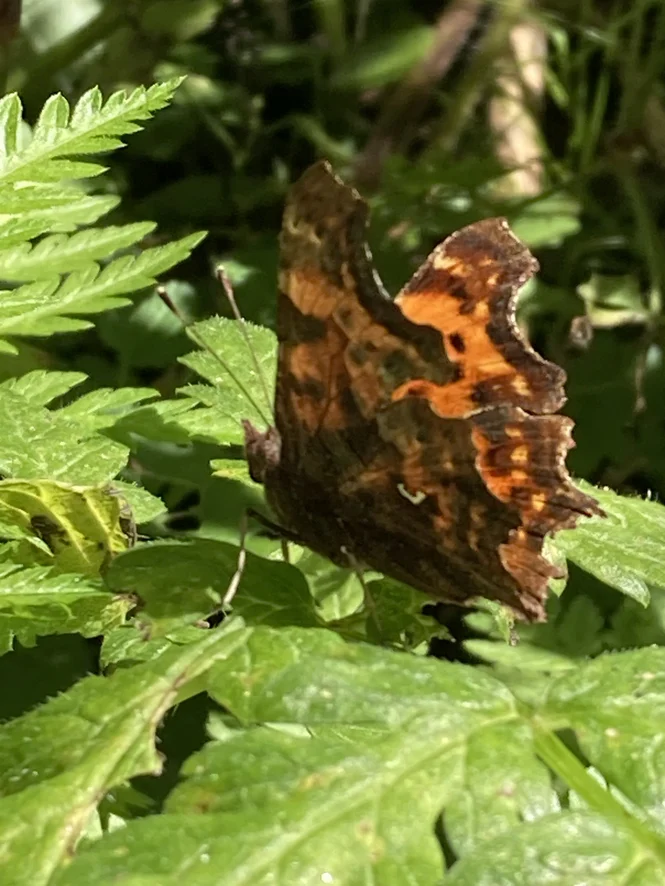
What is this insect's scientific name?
Polygonia c-album
